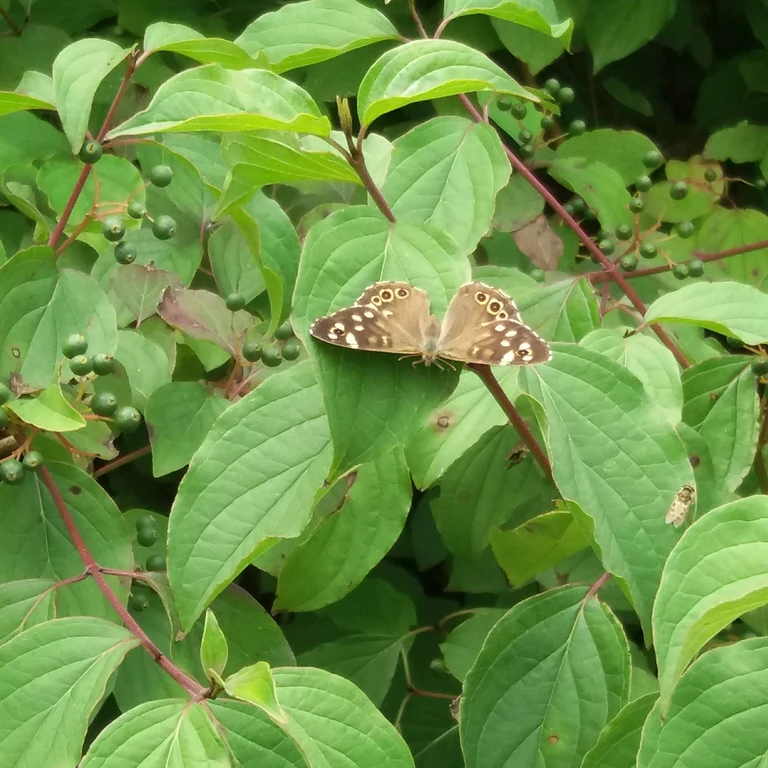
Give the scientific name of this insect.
Pararge aegeria
